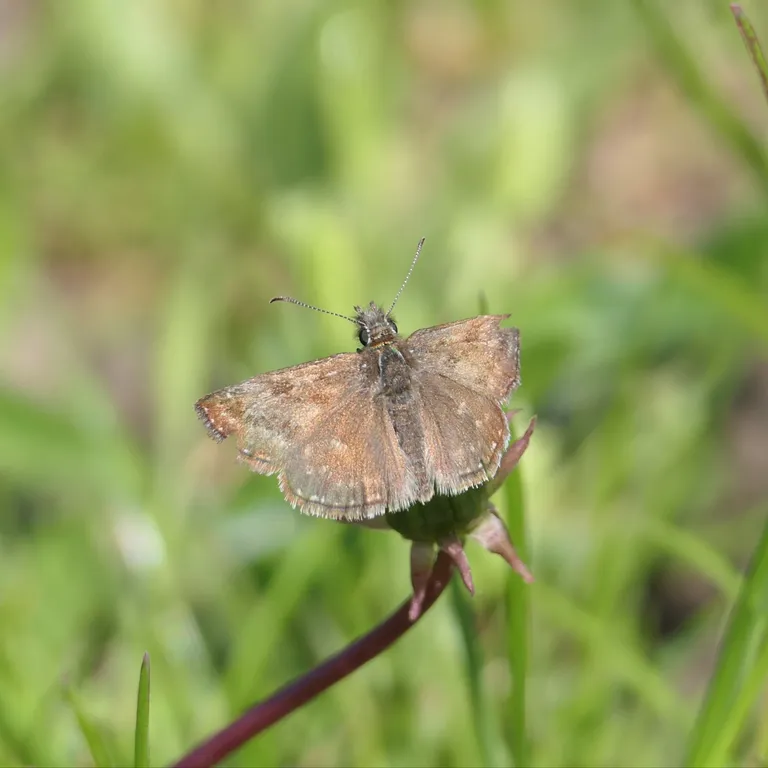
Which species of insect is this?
Erynnis tages
